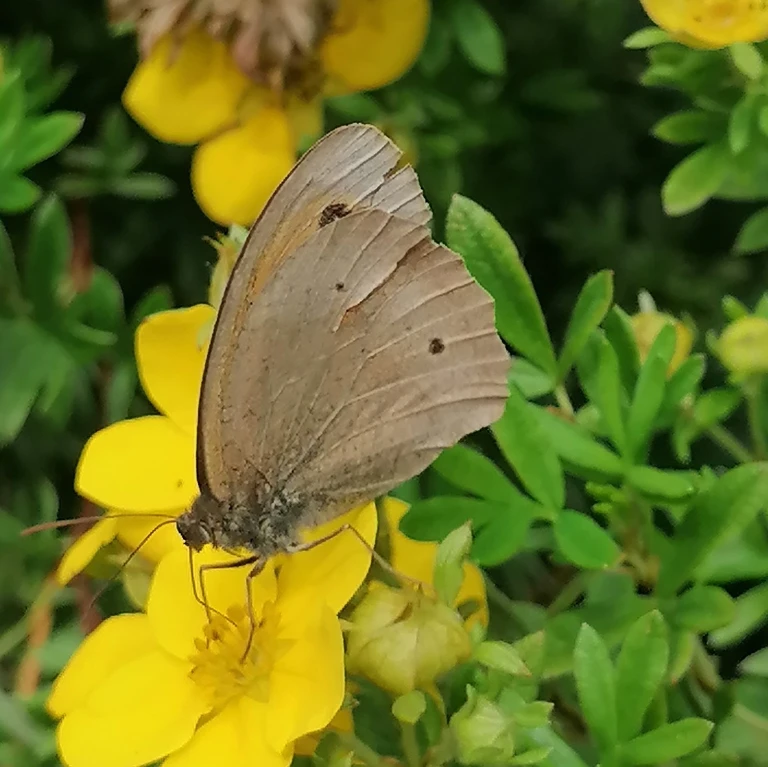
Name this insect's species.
Maniola jurtina
